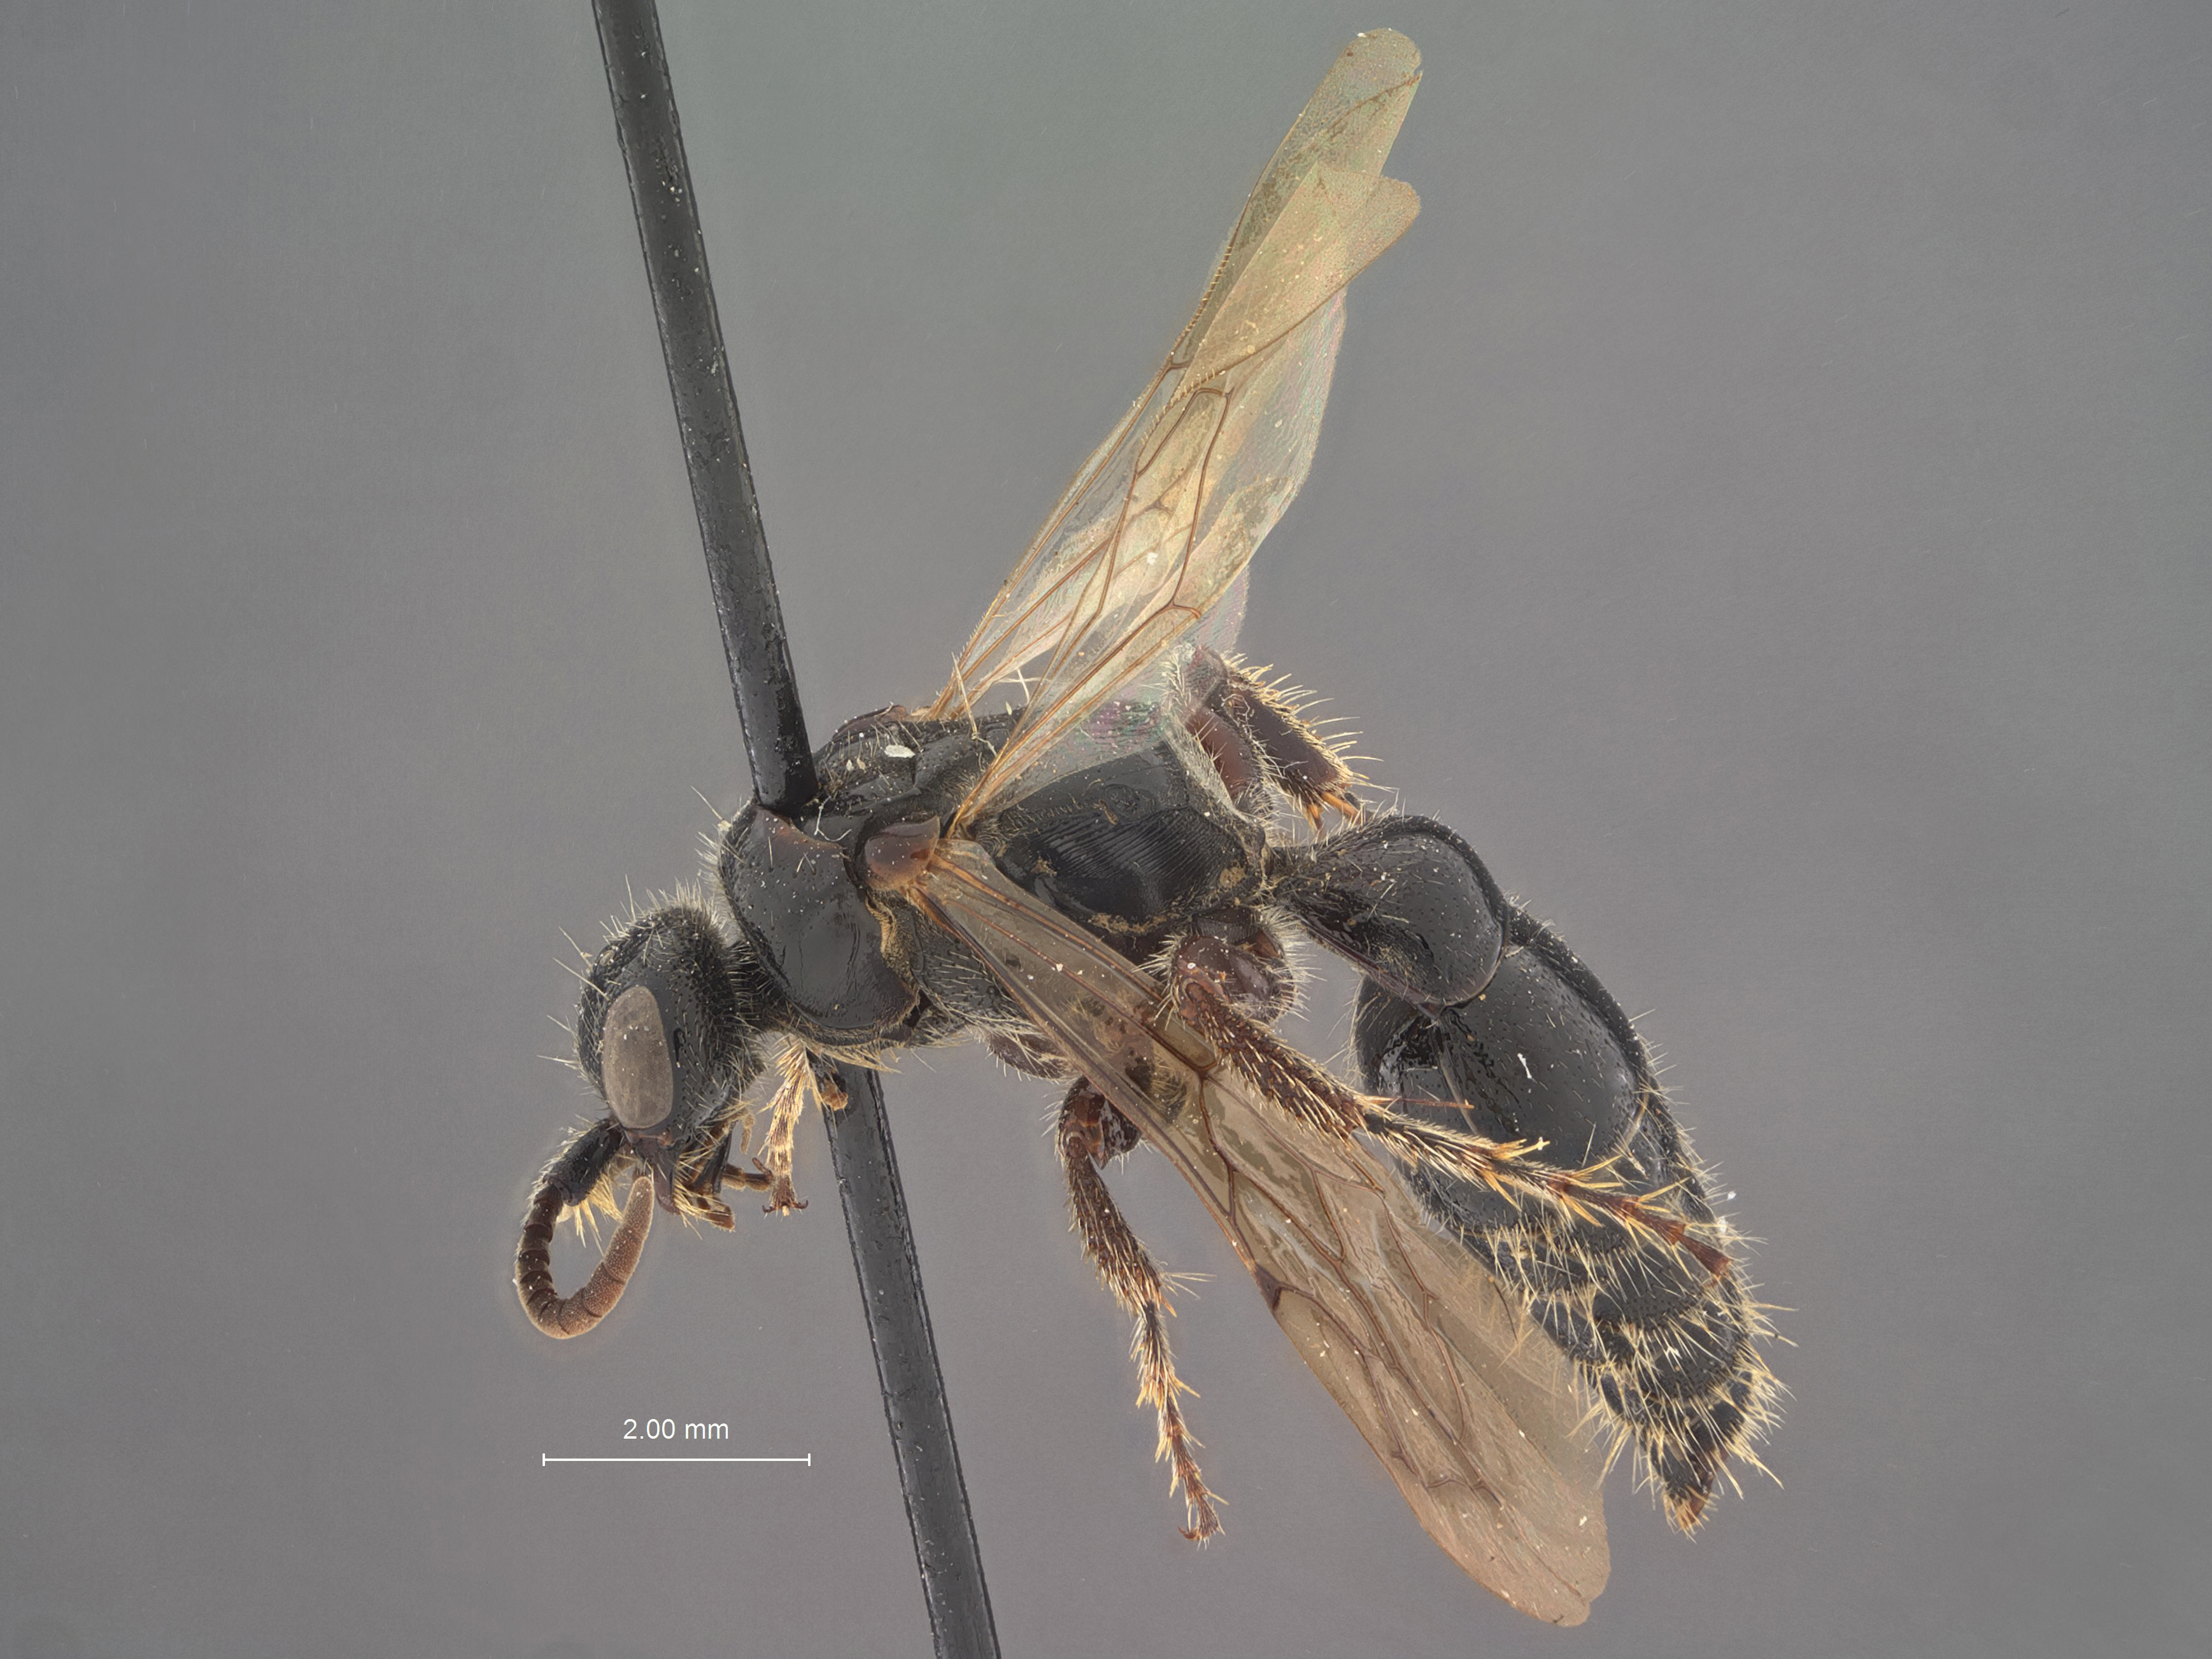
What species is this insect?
Tiphia phyllophagae
